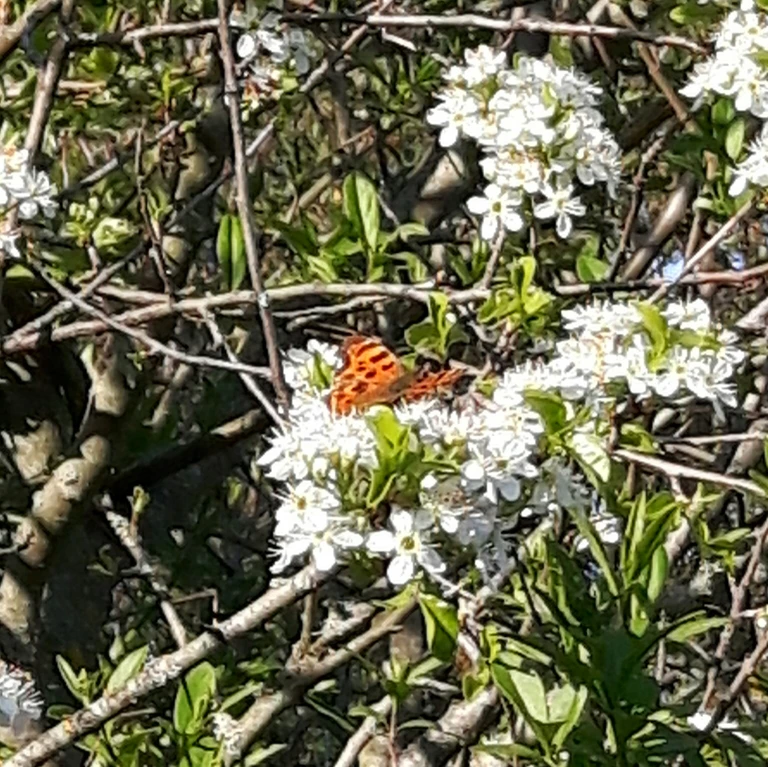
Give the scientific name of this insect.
Polygonia c-album
